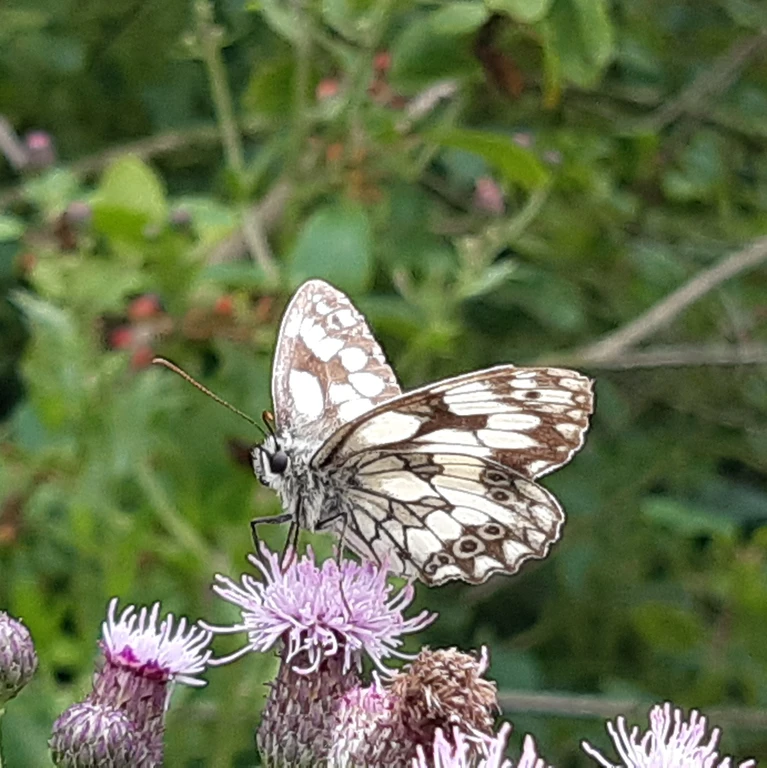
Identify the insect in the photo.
Melanargia galathea
